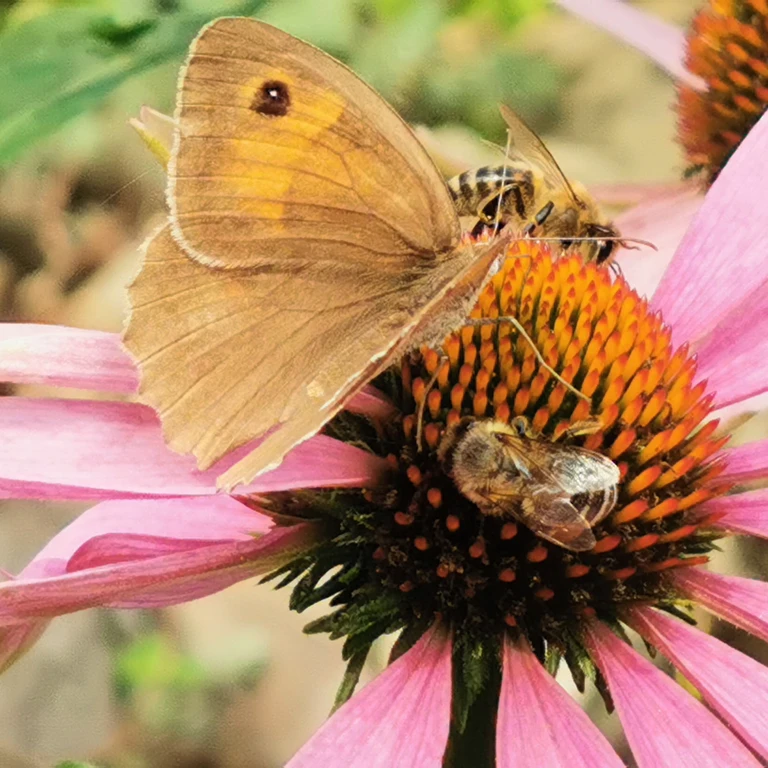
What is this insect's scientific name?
Maniola jurtina
